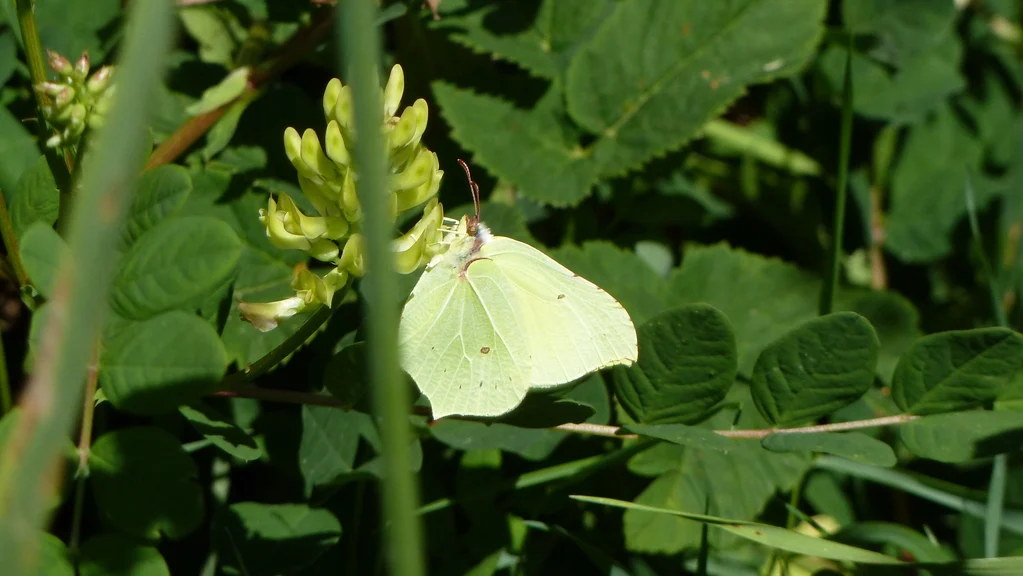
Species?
Gonepteryx rhamni
